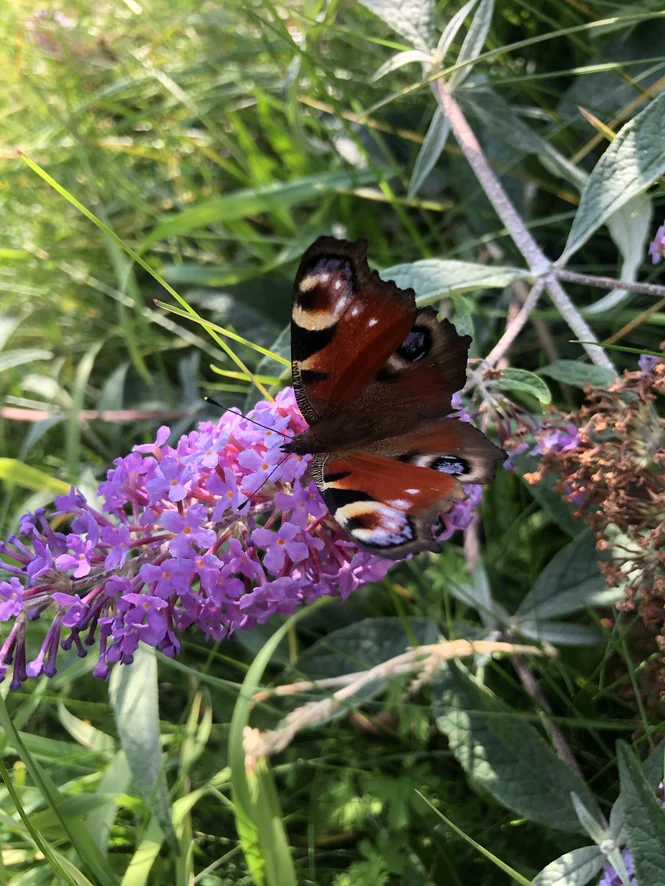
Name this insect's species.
Aglais io
